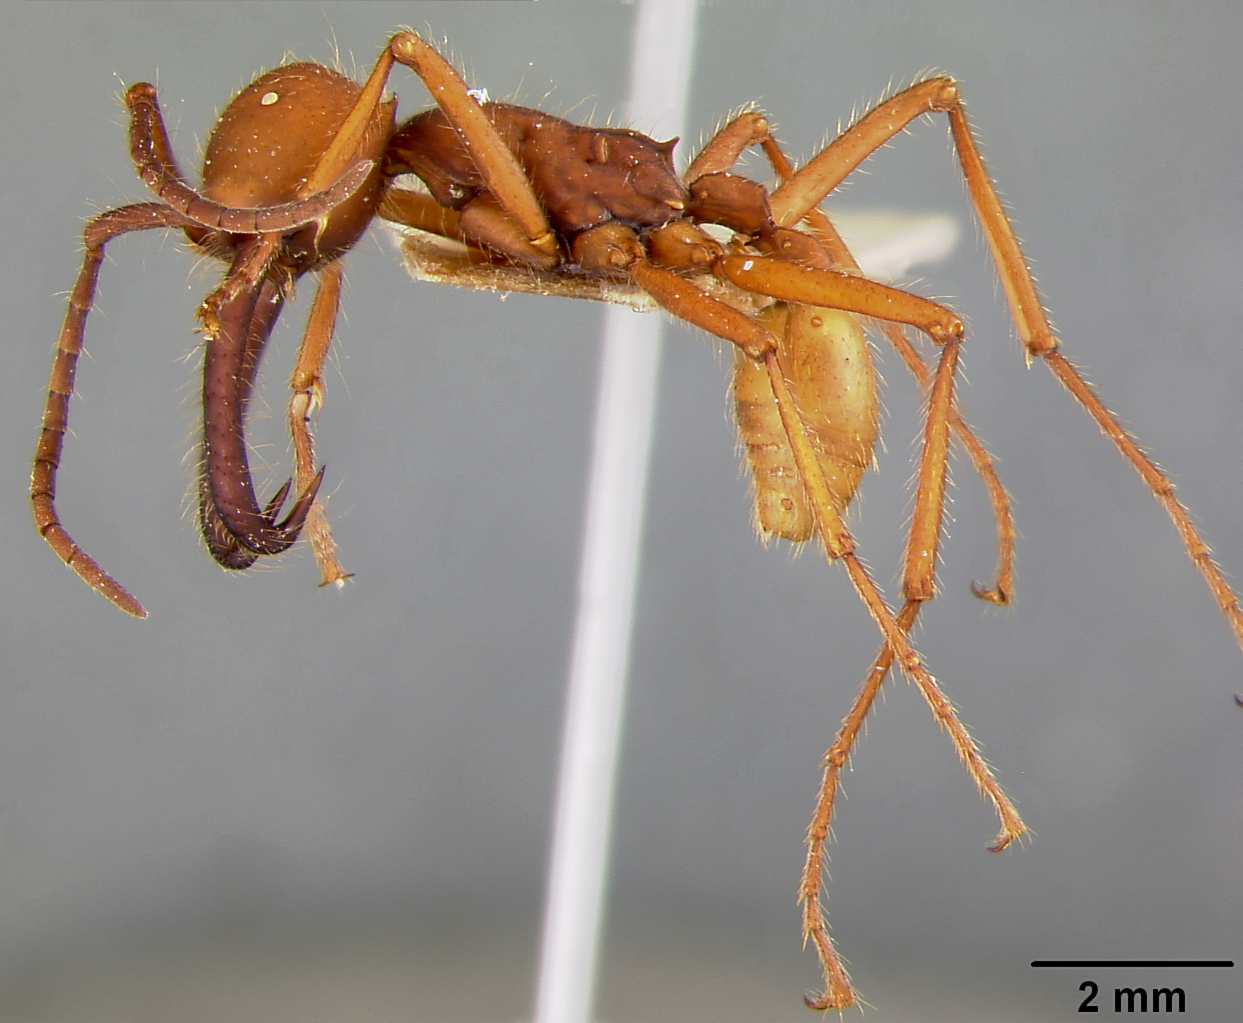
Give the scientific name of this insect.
Eciton mexicanum
